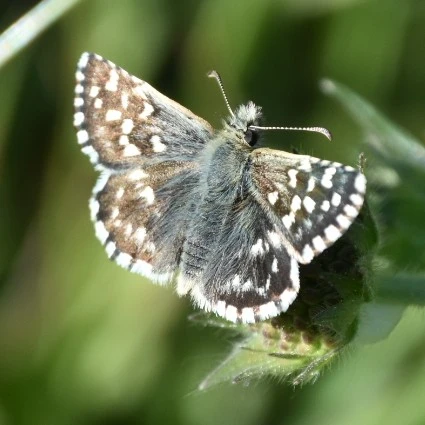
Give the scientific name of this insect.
Pyrgus malvae
